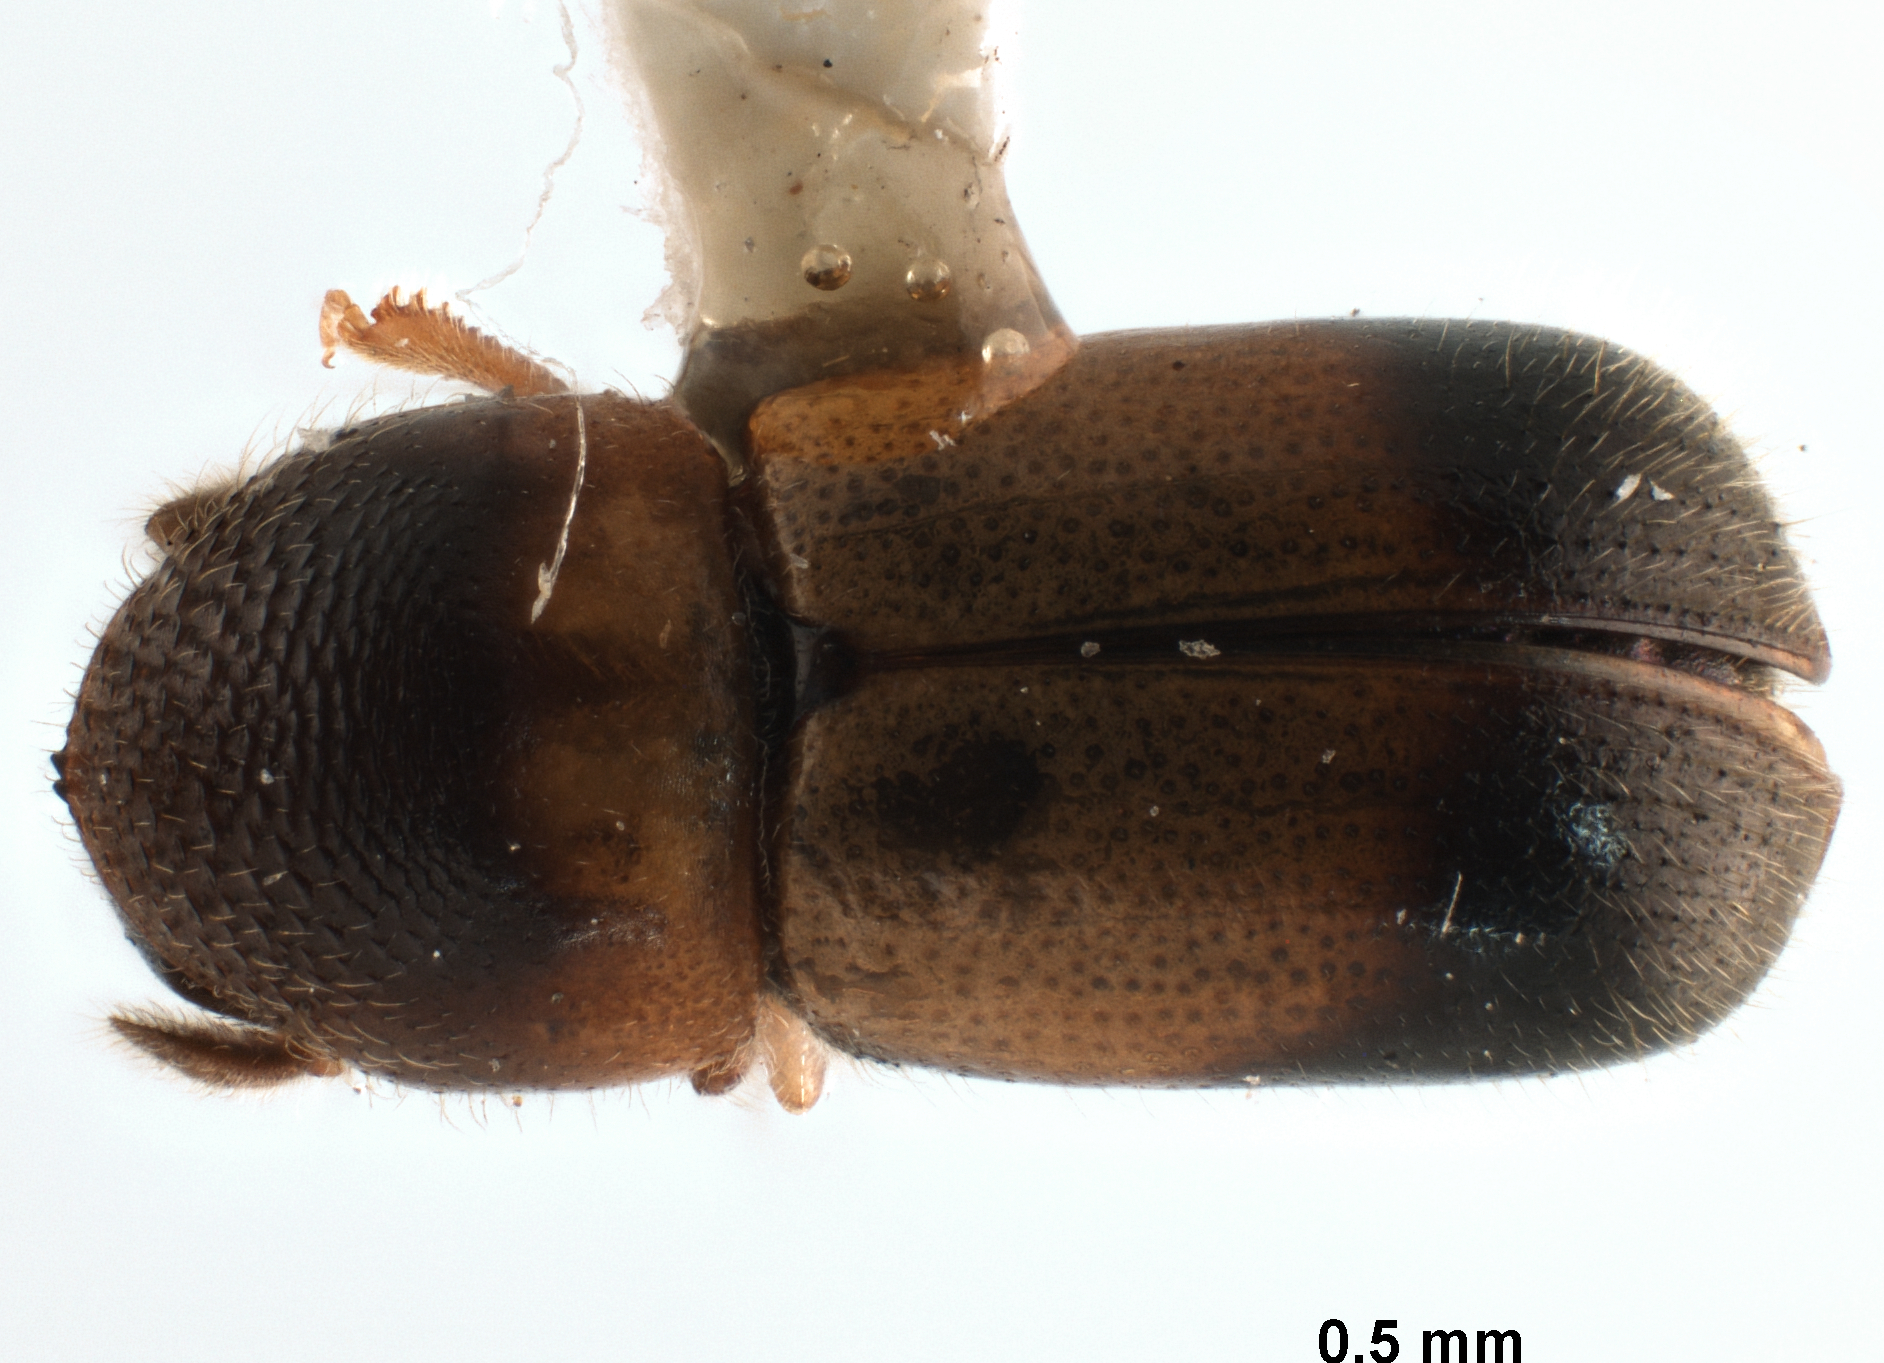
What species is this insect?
Corthyloxiphus aztecus
